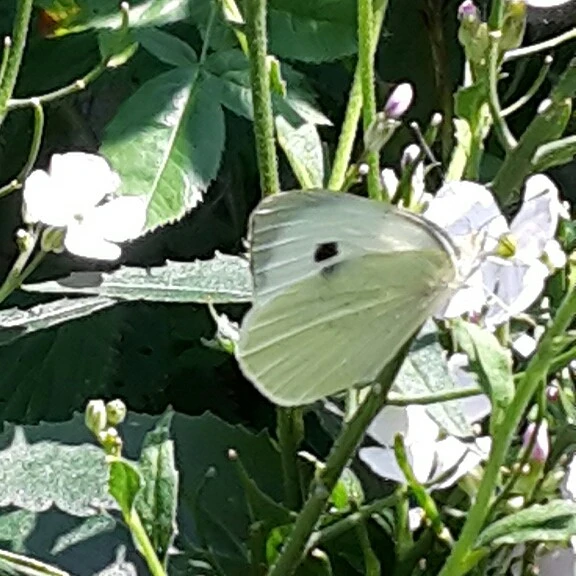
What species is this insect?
Pieris brassicae
